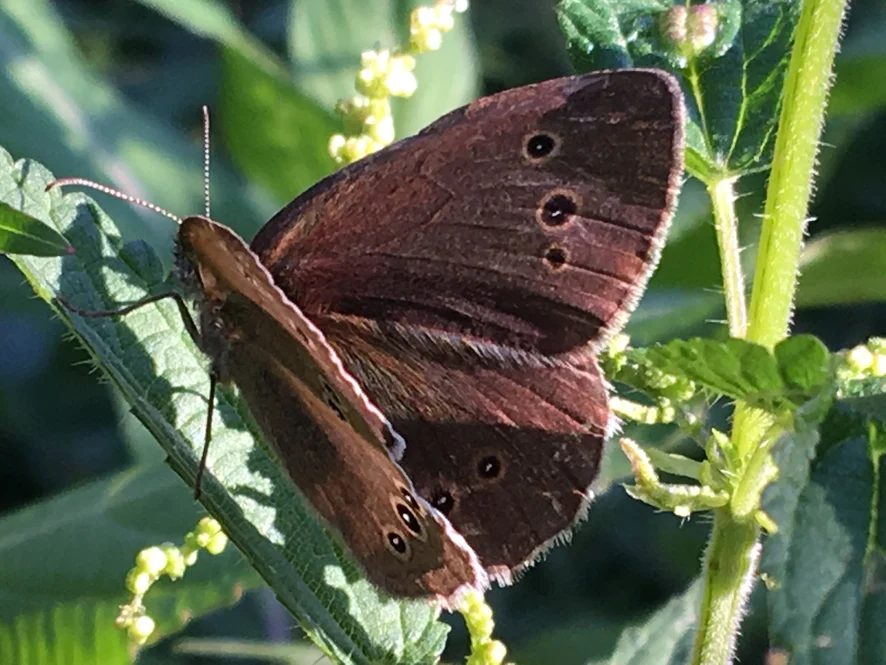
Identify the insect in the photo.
Aphantopus hyperantus
